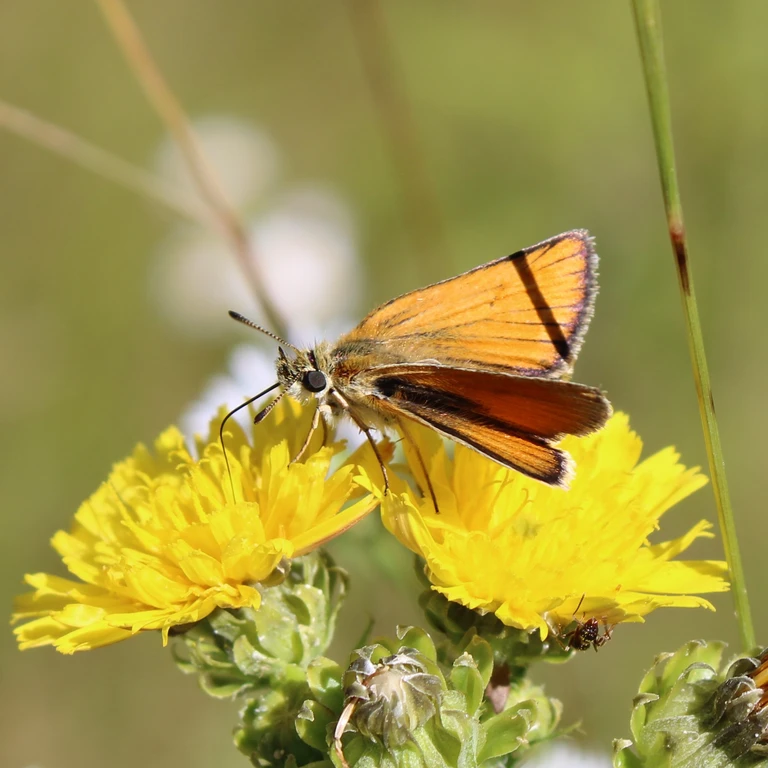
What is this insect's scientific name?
Thymelicus lineola
